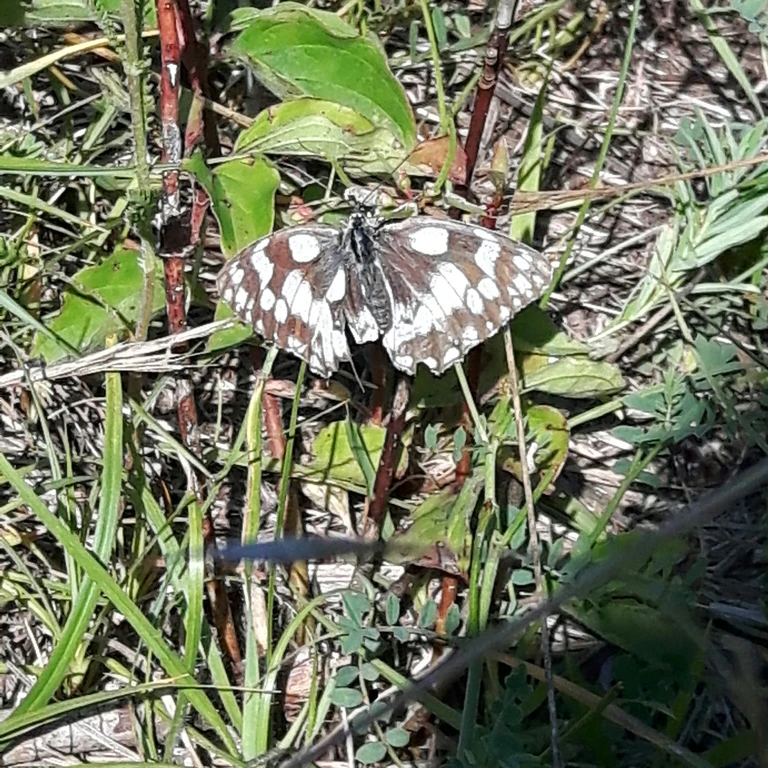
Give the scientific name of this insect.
Melanargia galathea
